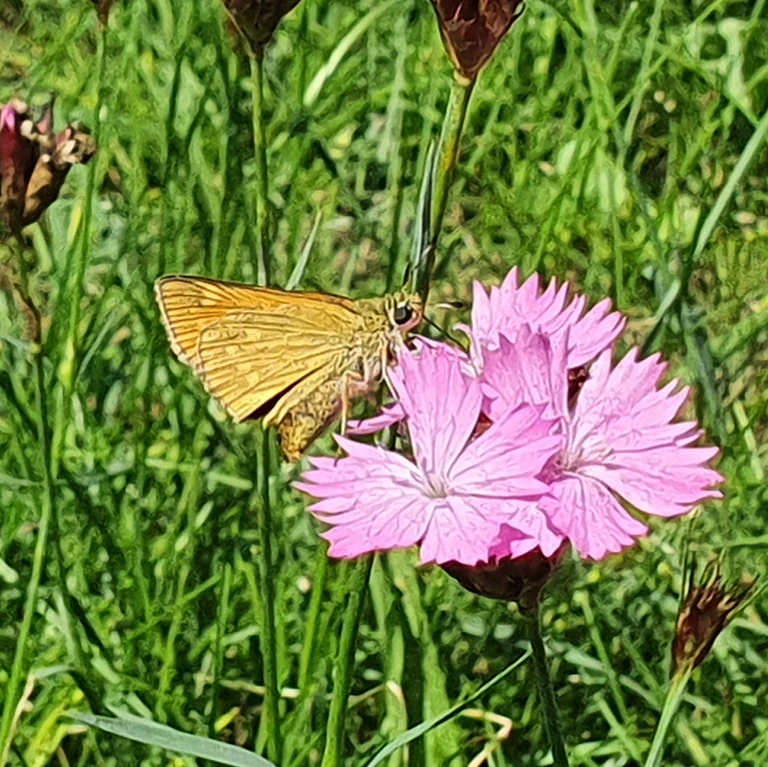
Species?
Ochlodes sylvanus (also Ochlodes venata)
